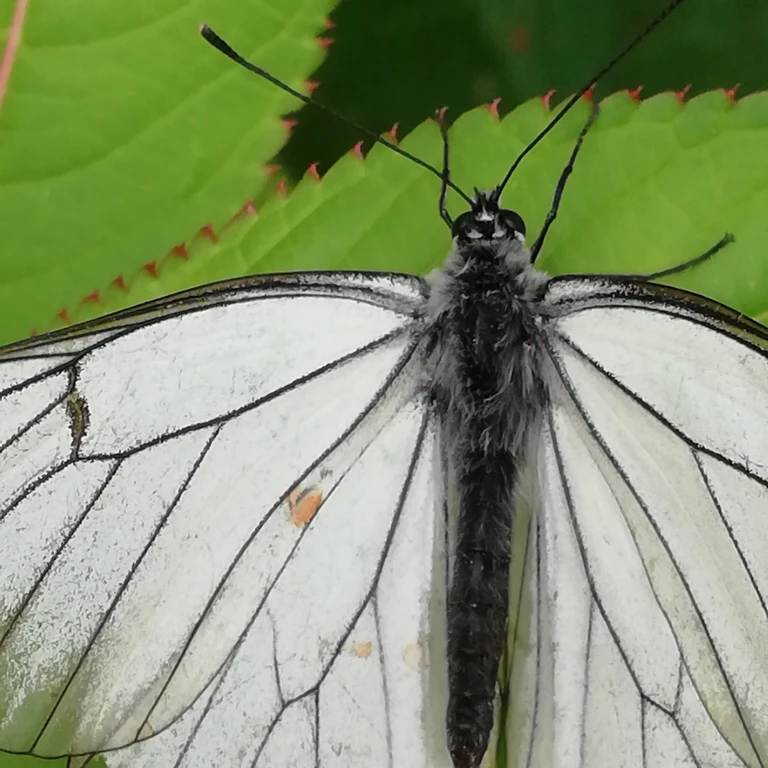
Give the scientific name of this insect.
Aporia crataegi
